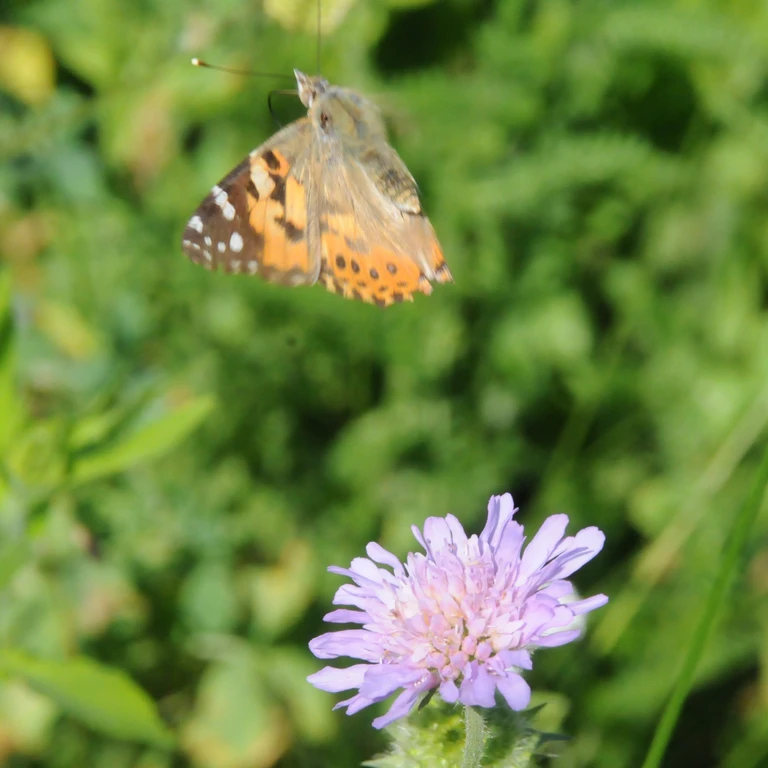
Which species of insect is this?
Vanessa cardui
